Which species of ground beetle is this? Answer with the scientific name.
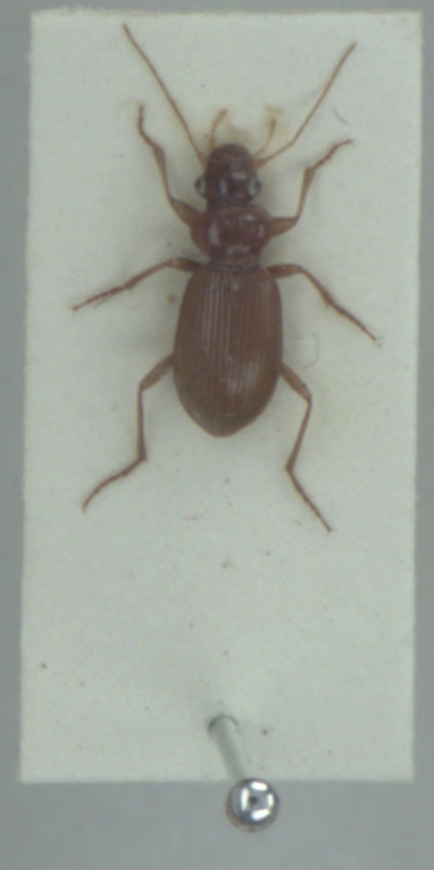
Leistus ferrugineus
